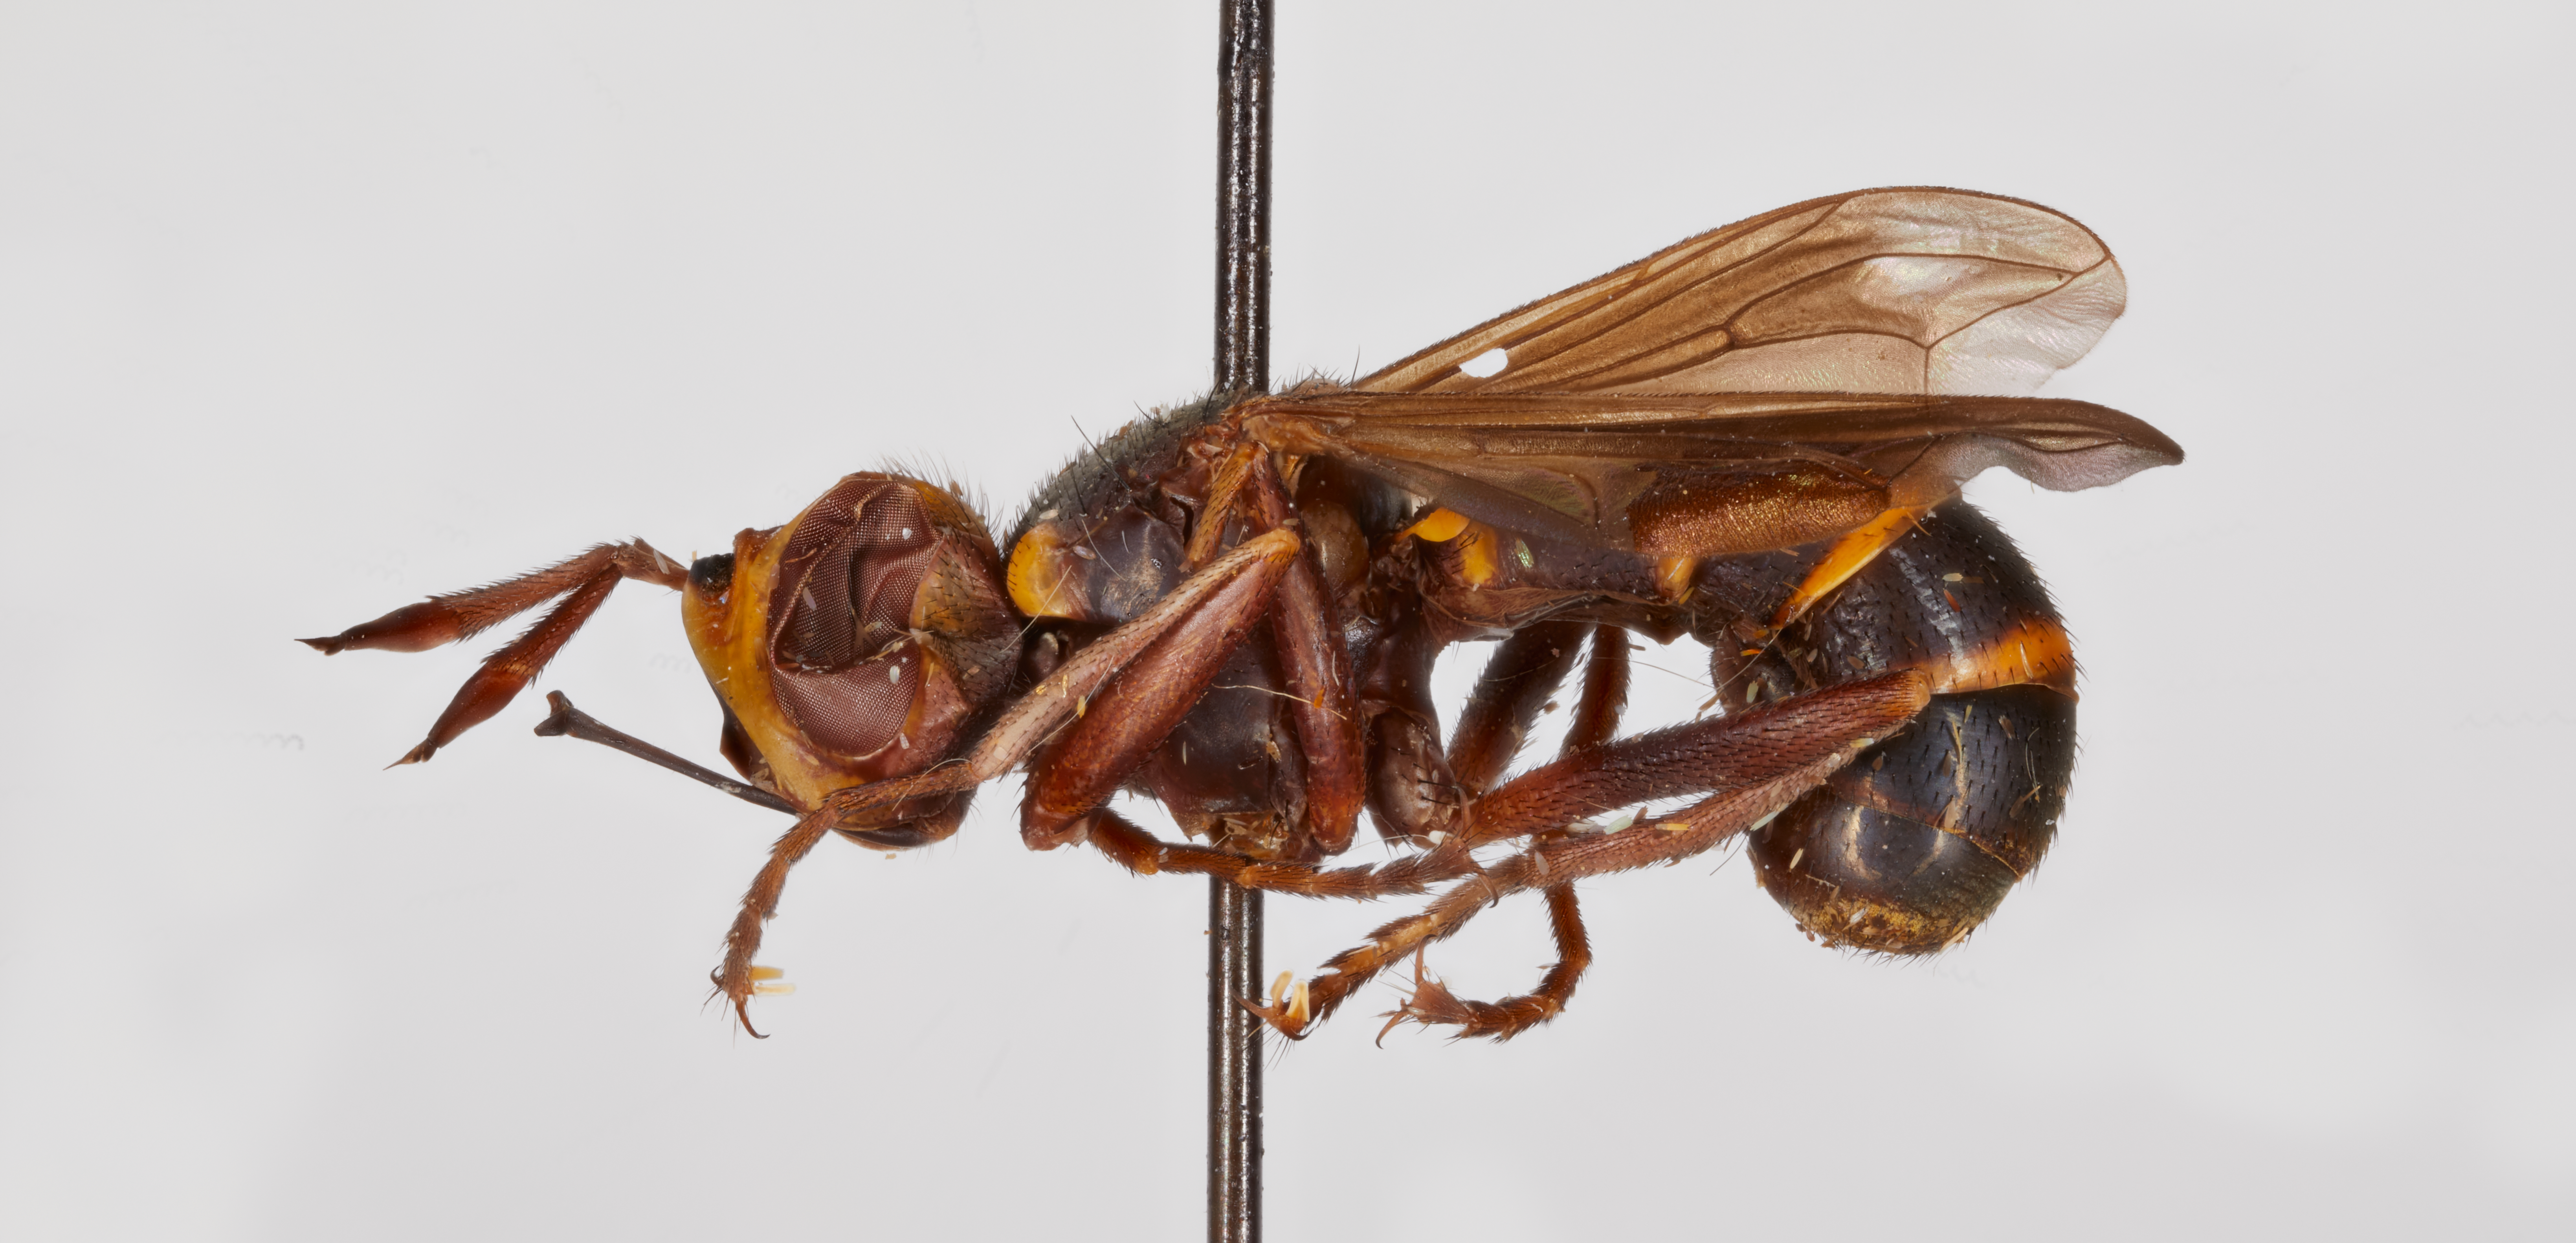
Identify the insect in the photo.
Conops thecoides
